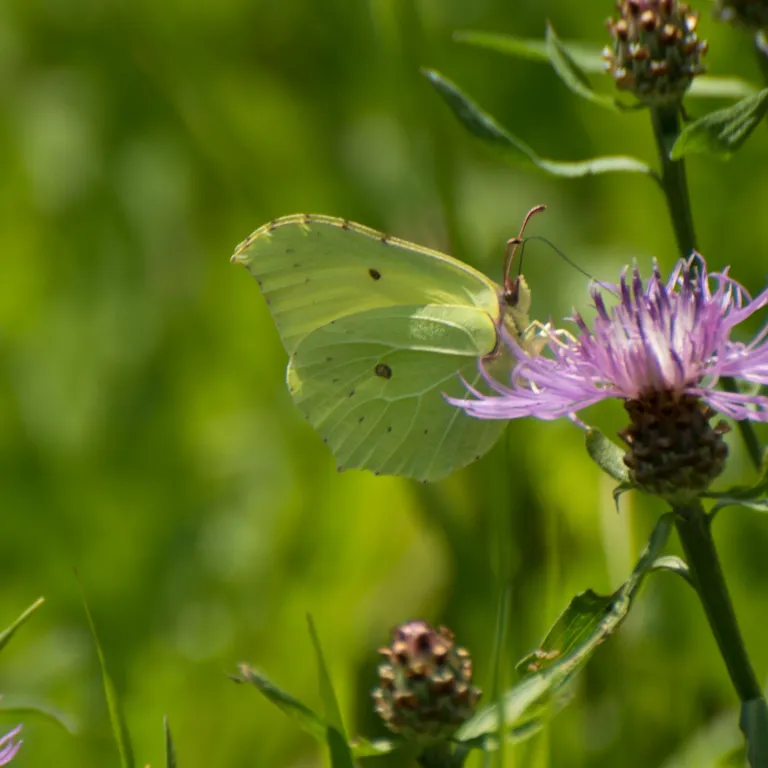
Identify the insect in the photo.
Gonepteryx rhamni
